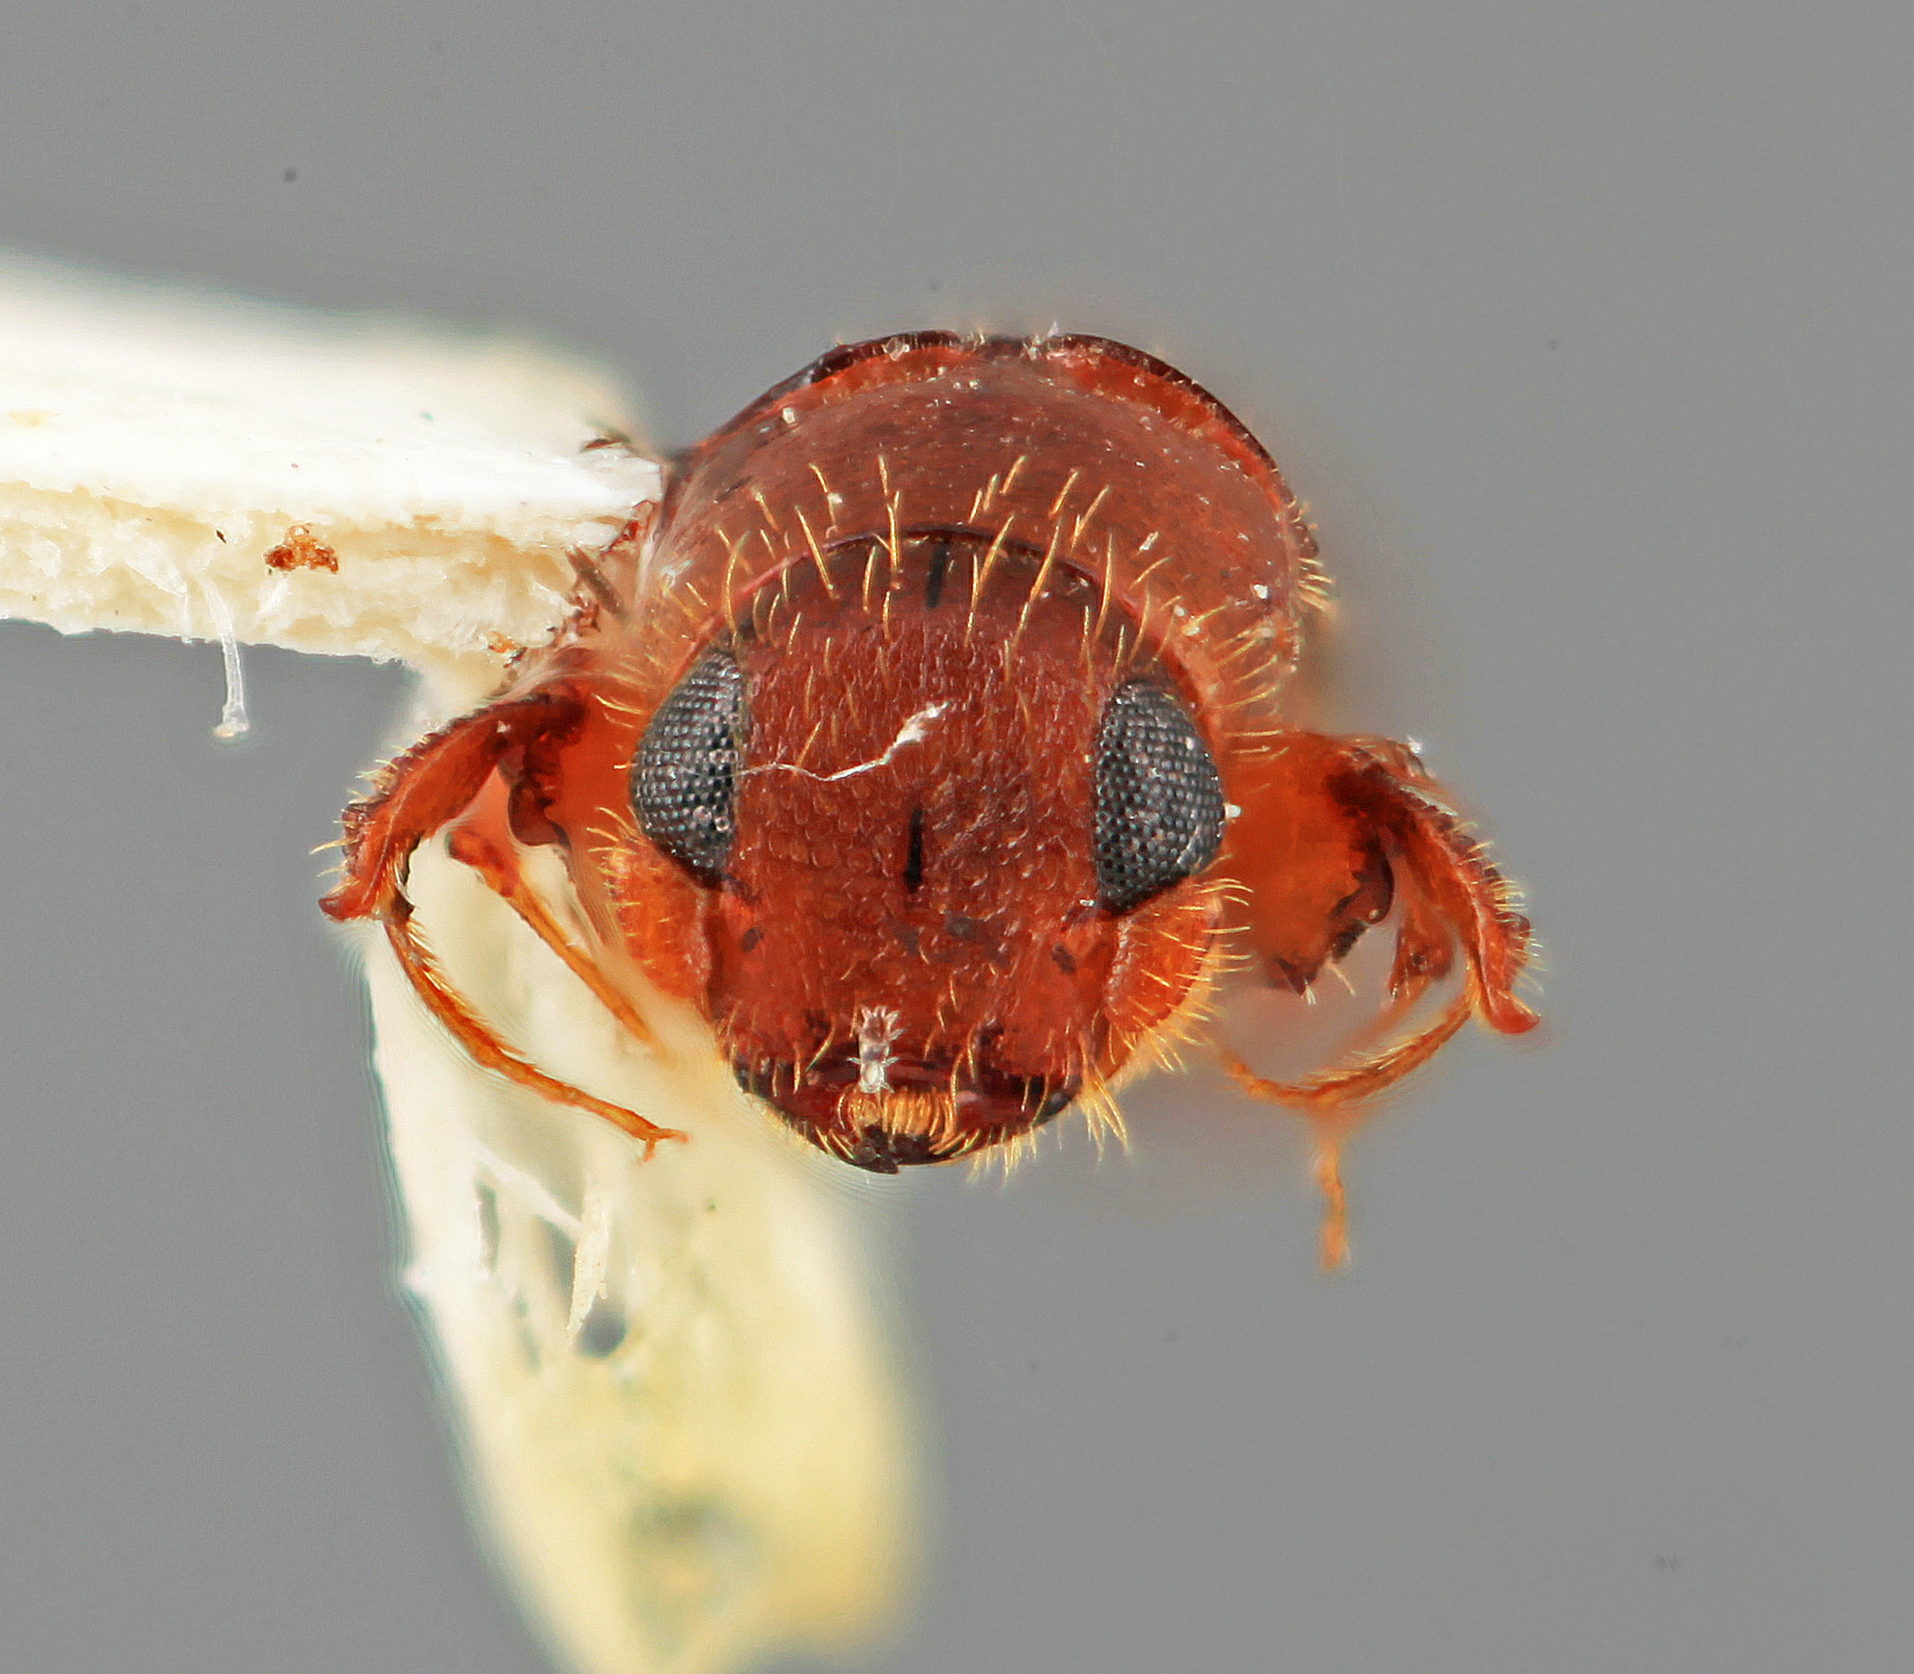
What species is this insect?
Platypus pouteriae
